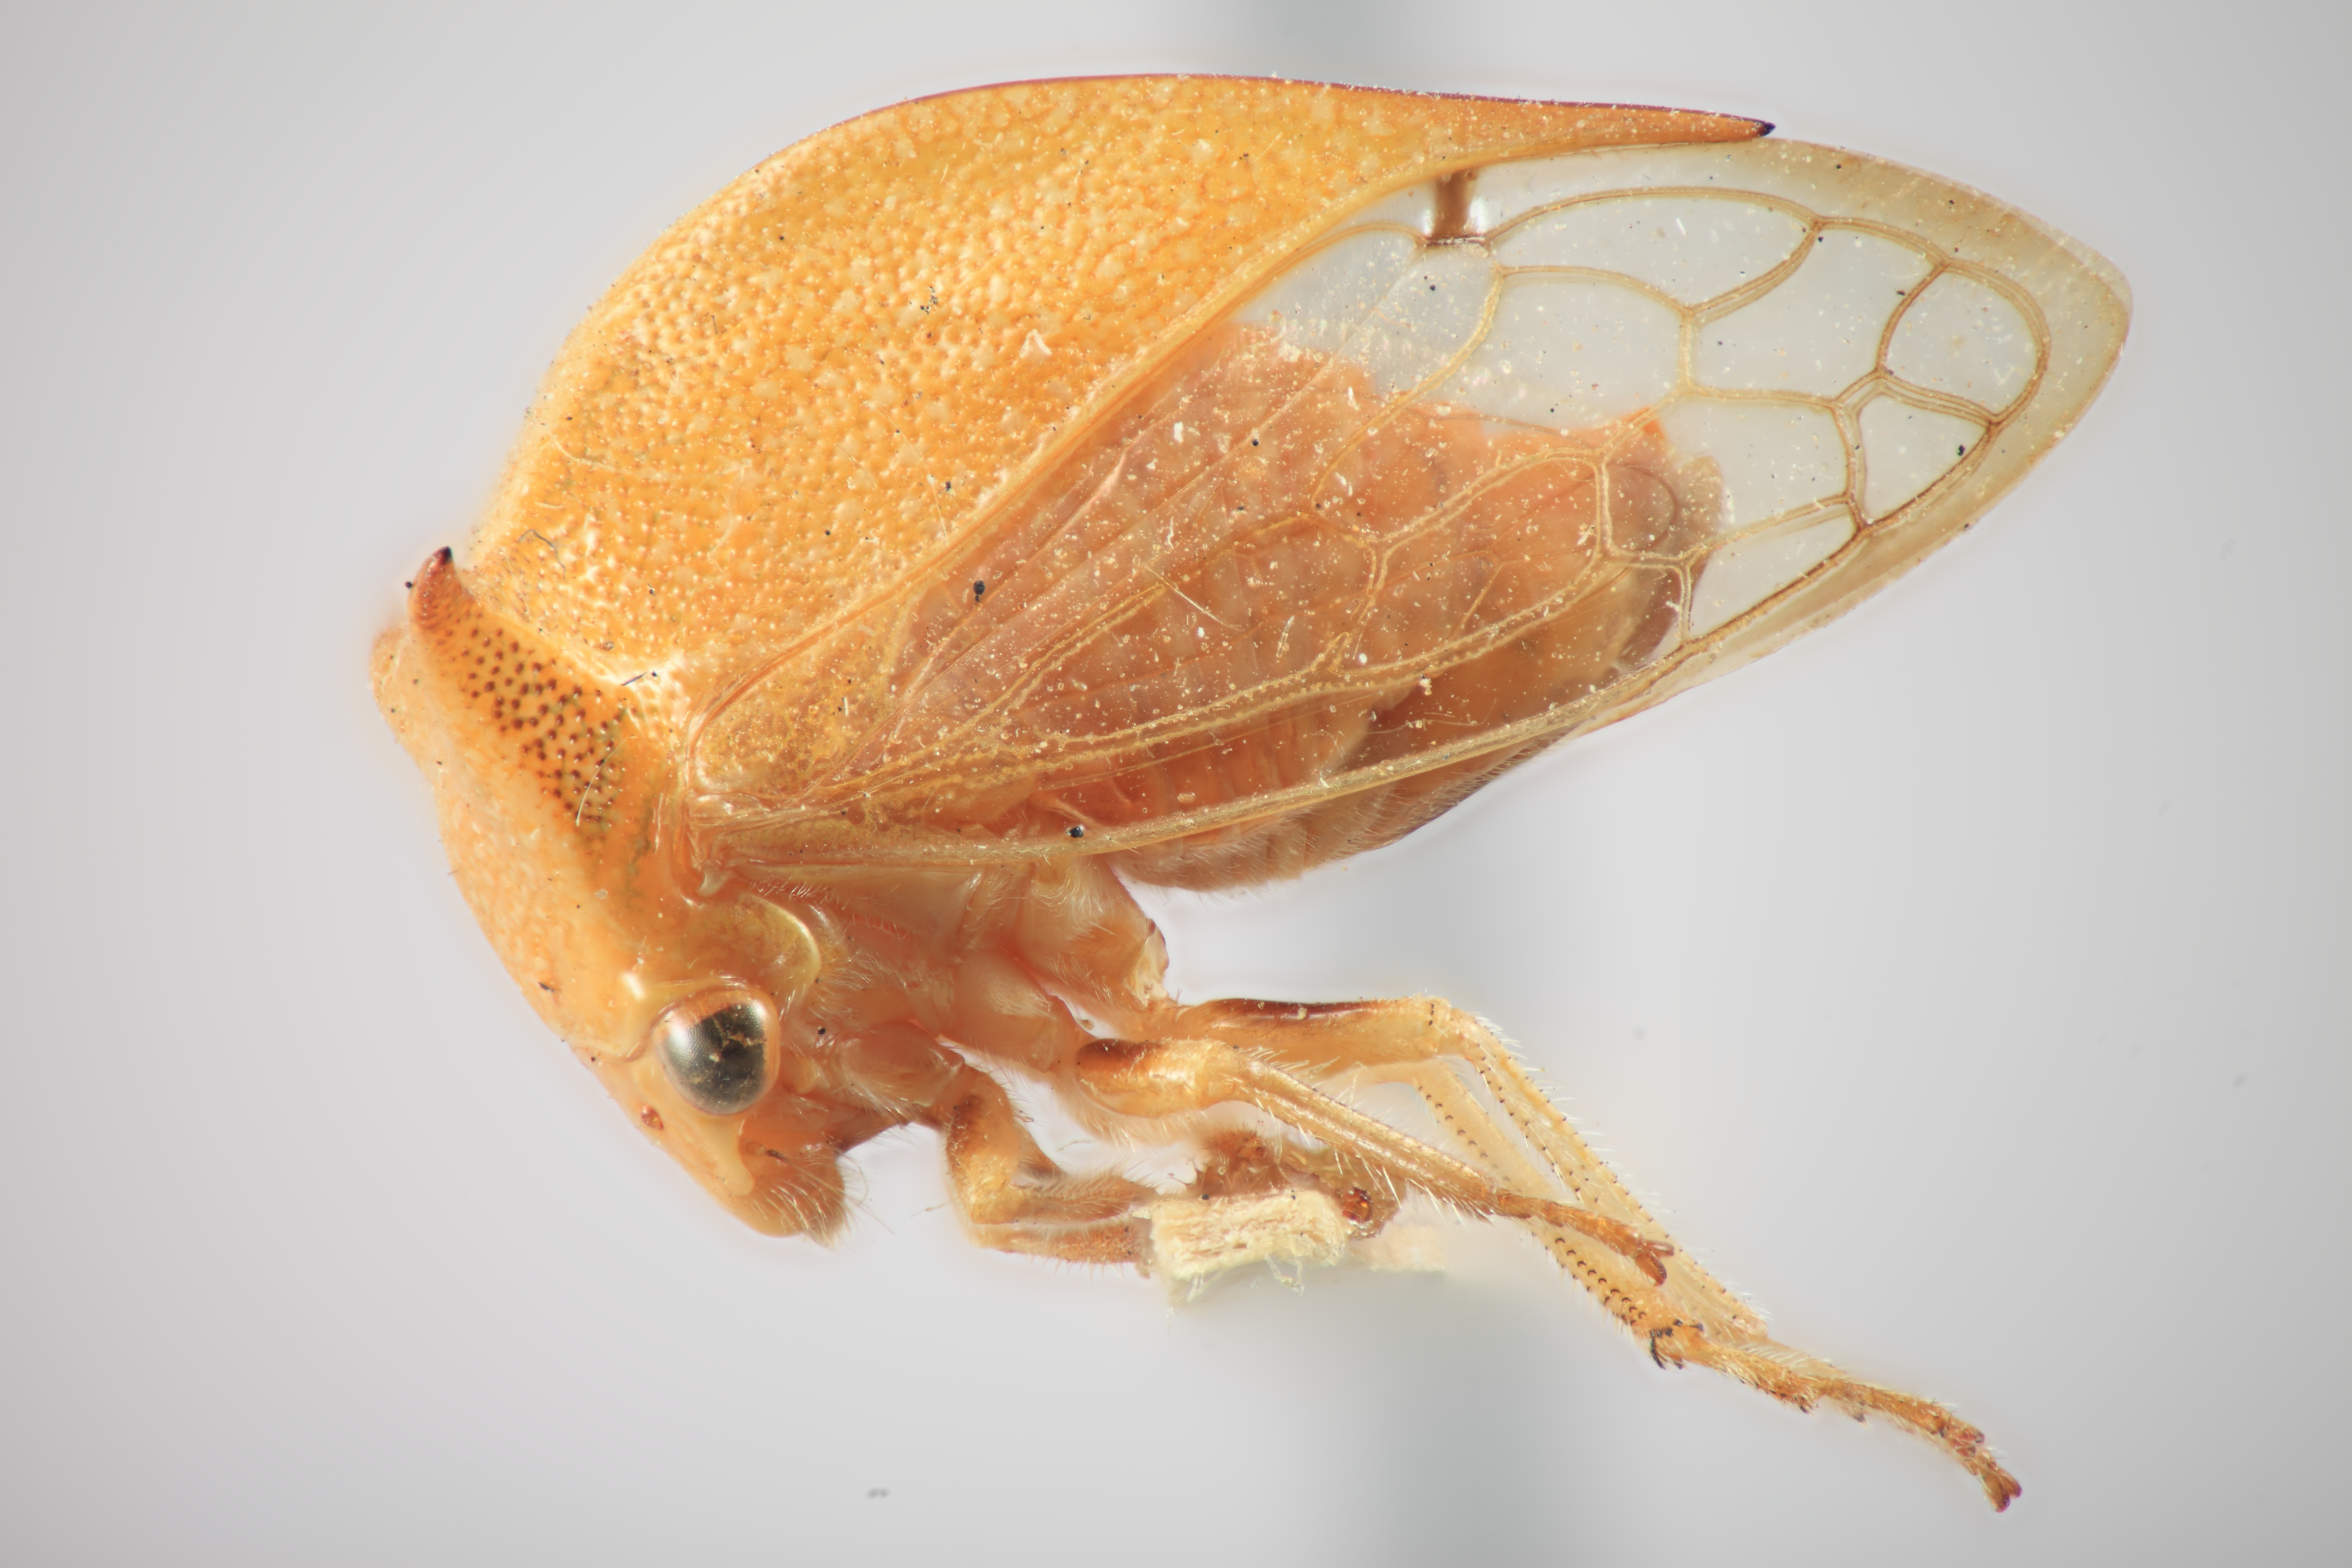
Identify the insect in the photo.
Ceresa ancora
